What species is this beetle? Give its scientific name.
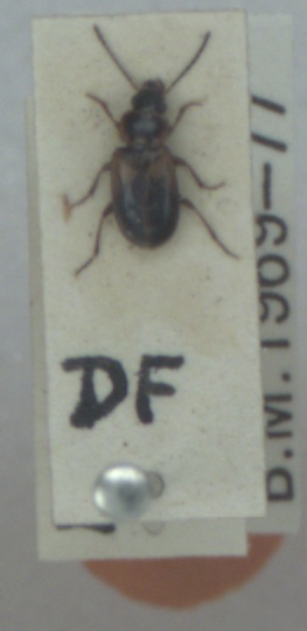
Acupalpus dorsalis
